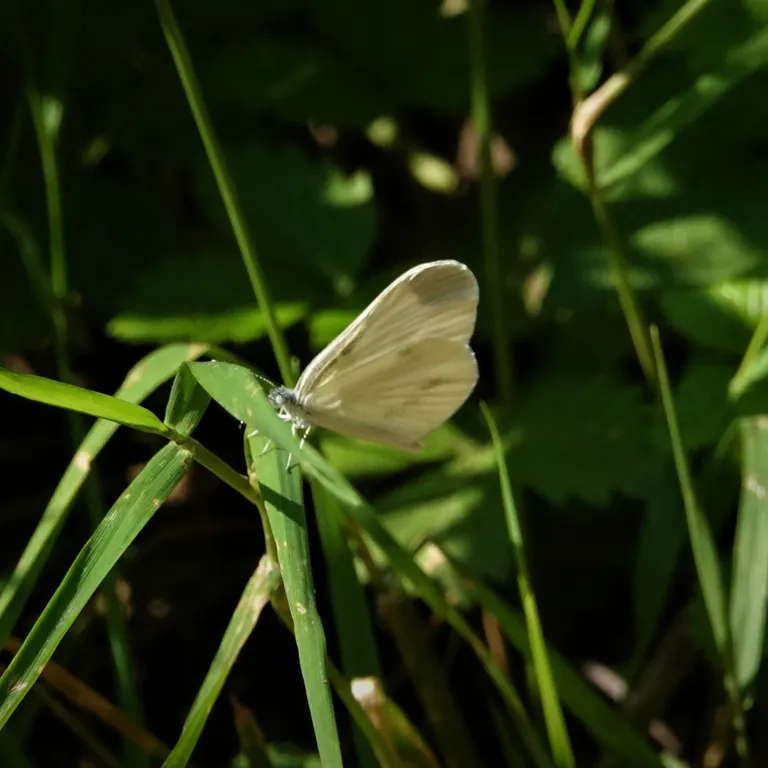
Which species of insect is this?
Leptidea sinapis/juvernica
